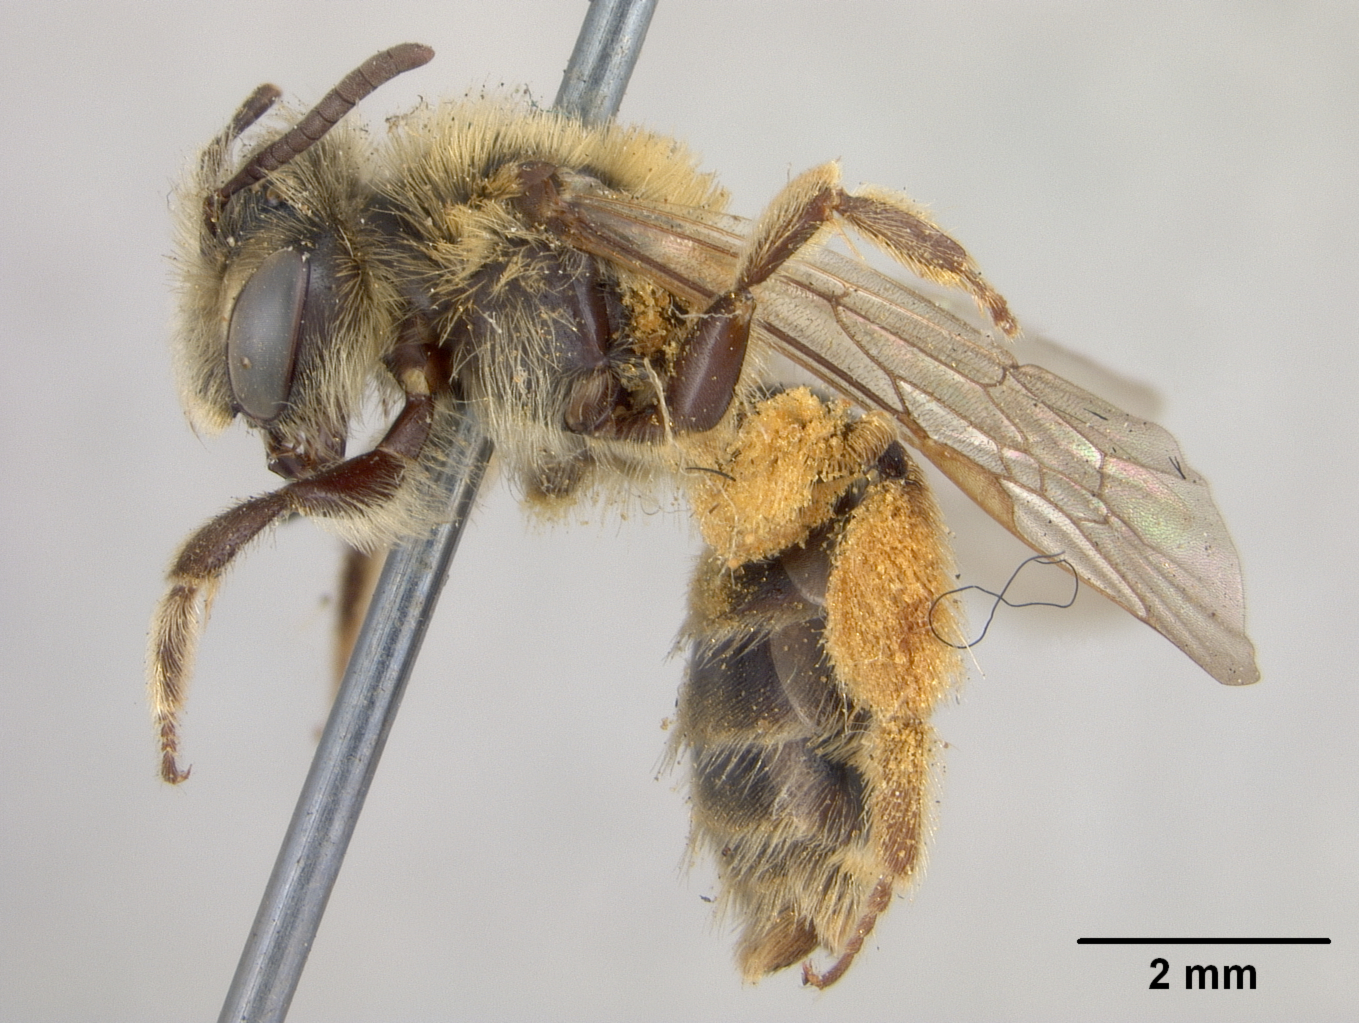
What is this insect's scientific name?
Andrena fulvihirta
